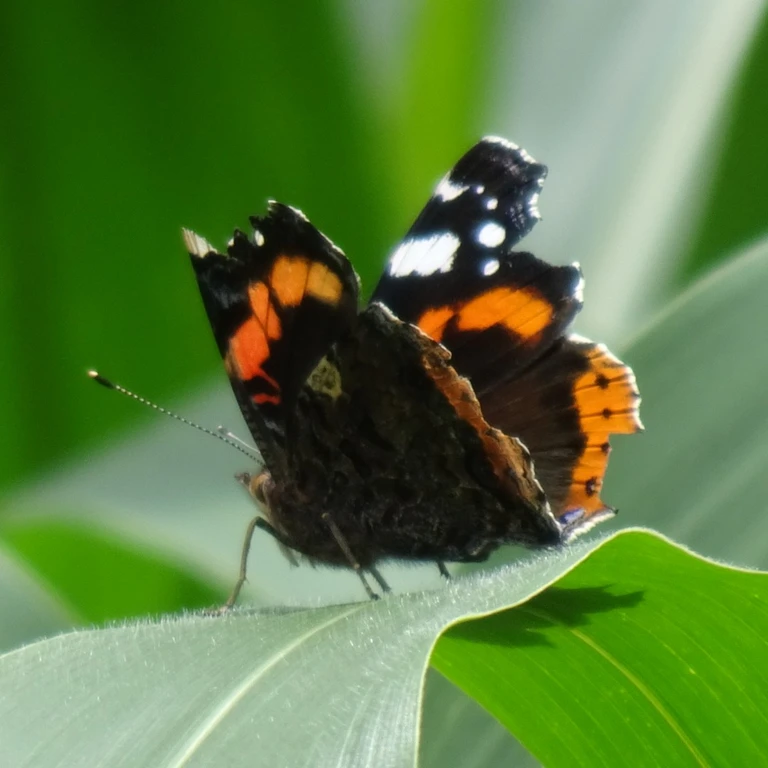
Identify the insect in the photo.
Vanessa atalanta
